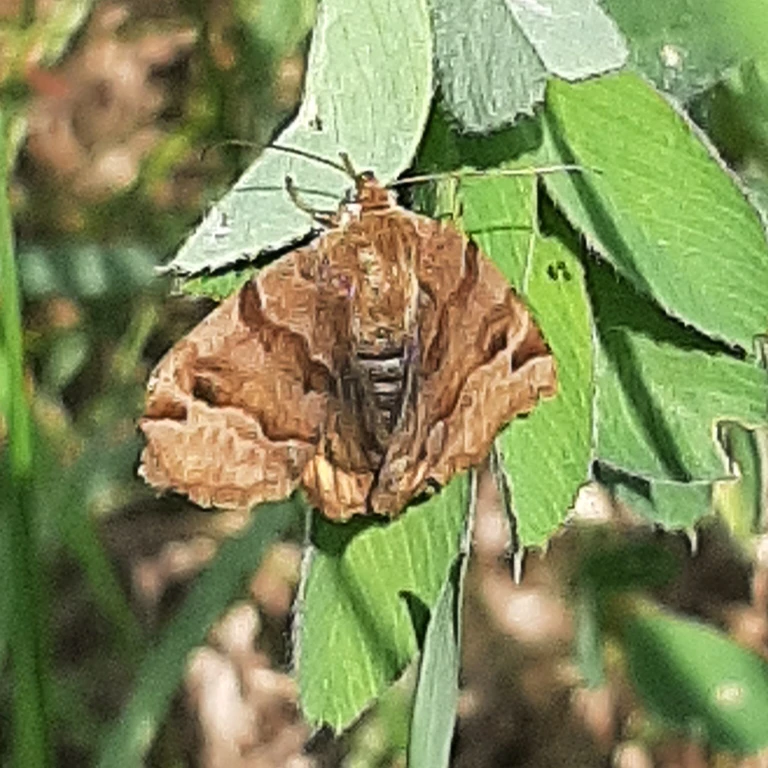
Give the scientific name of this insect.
Euclidia glyphica
